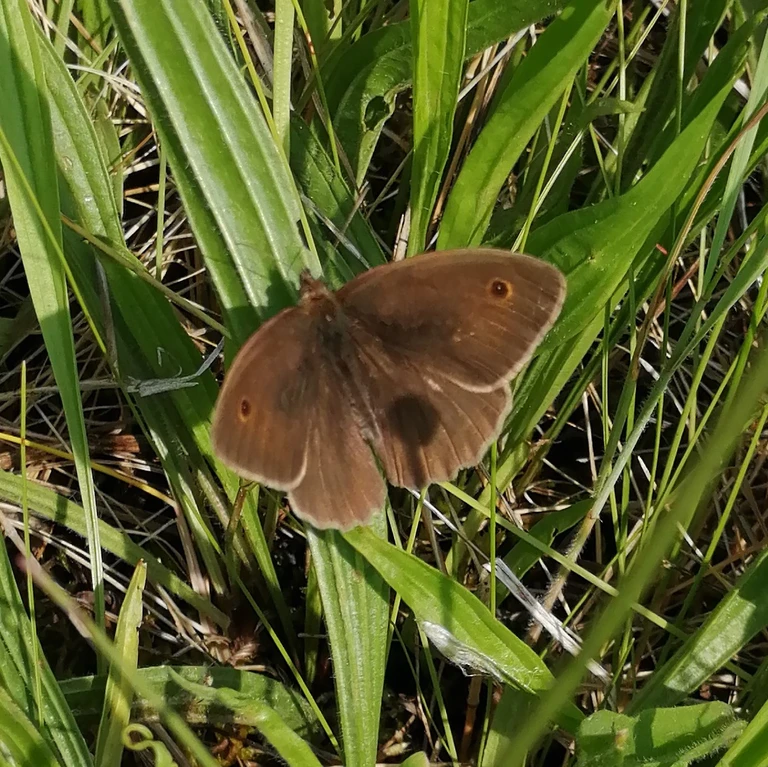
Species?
Maniola jurtina
